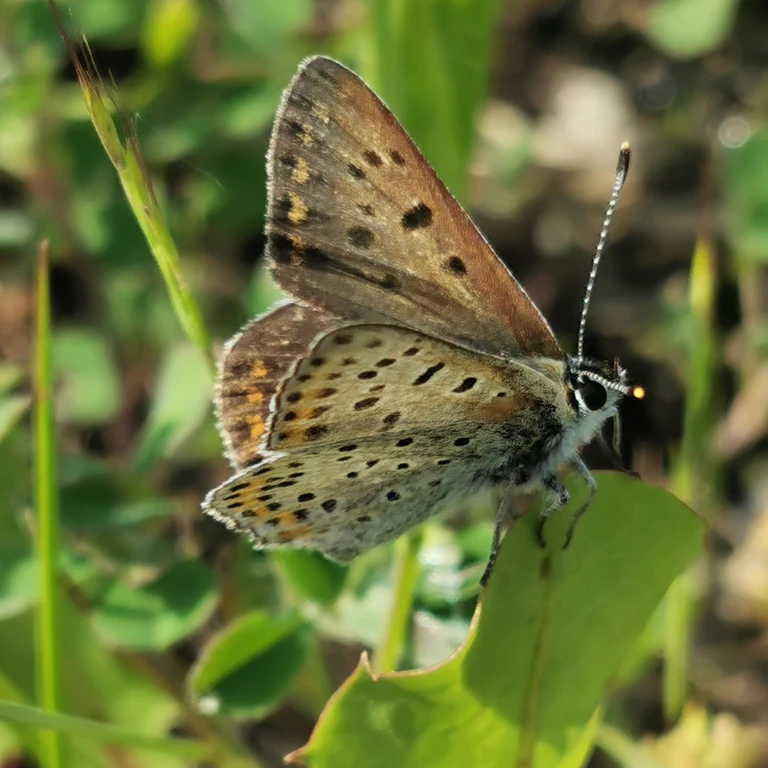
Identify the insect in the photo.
Lycaena tityrus (also Loweia tityrus)
